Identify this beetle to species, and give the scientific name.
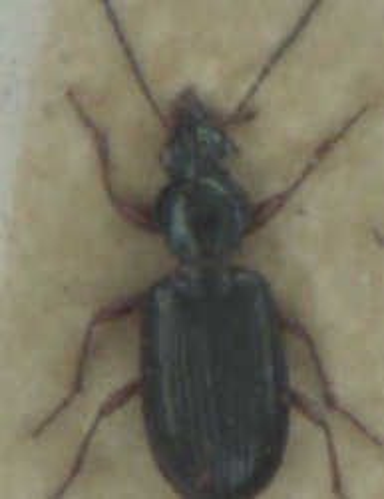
Bembidion decorum
